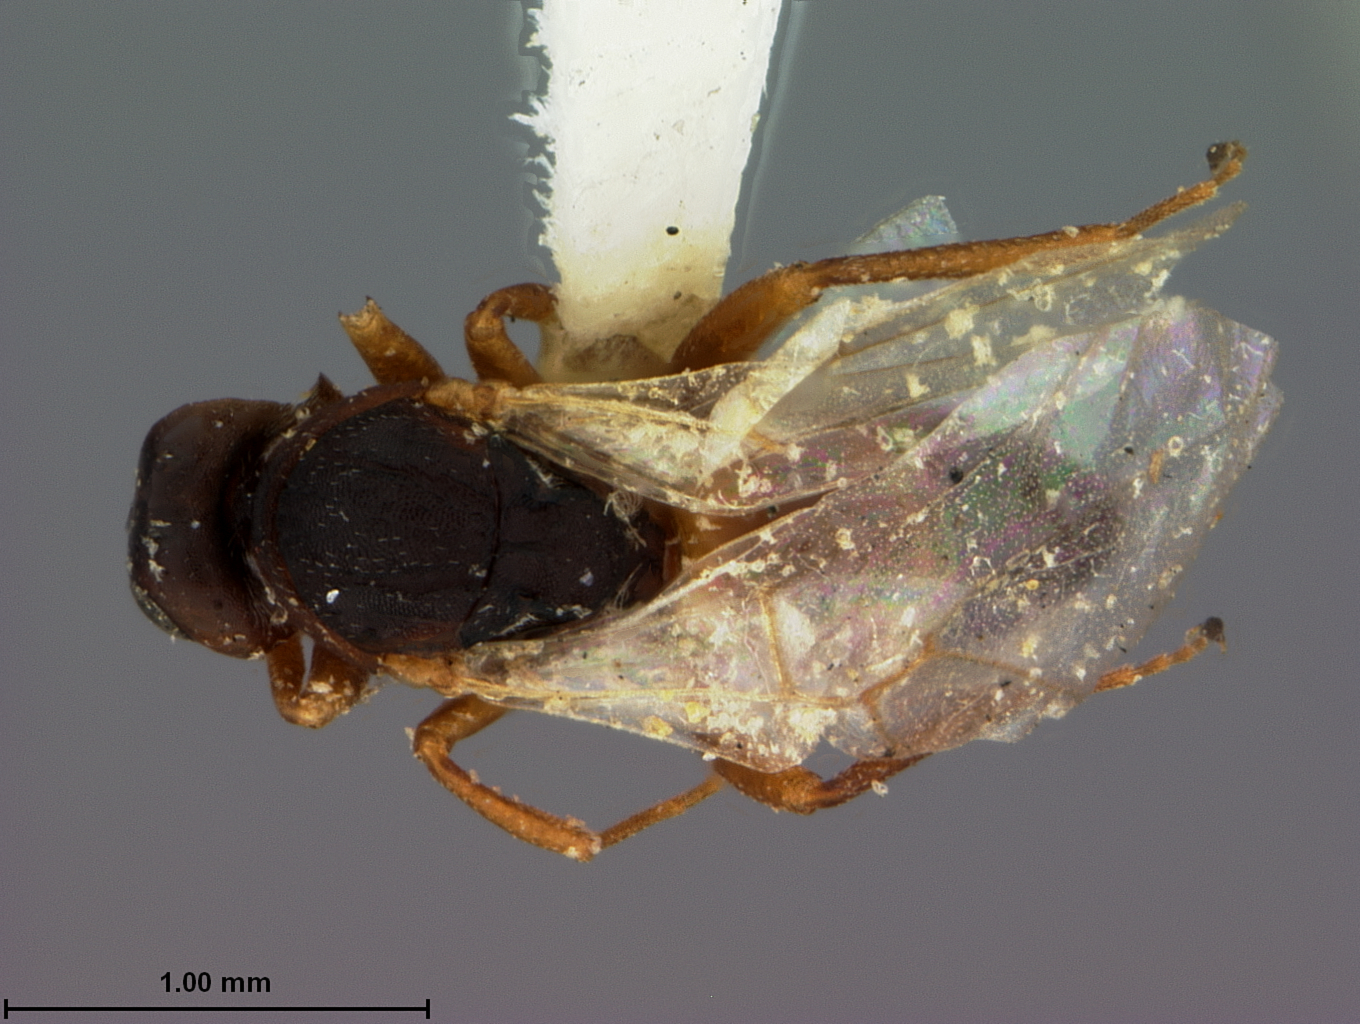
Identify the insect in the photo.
Antistrophus rufus
